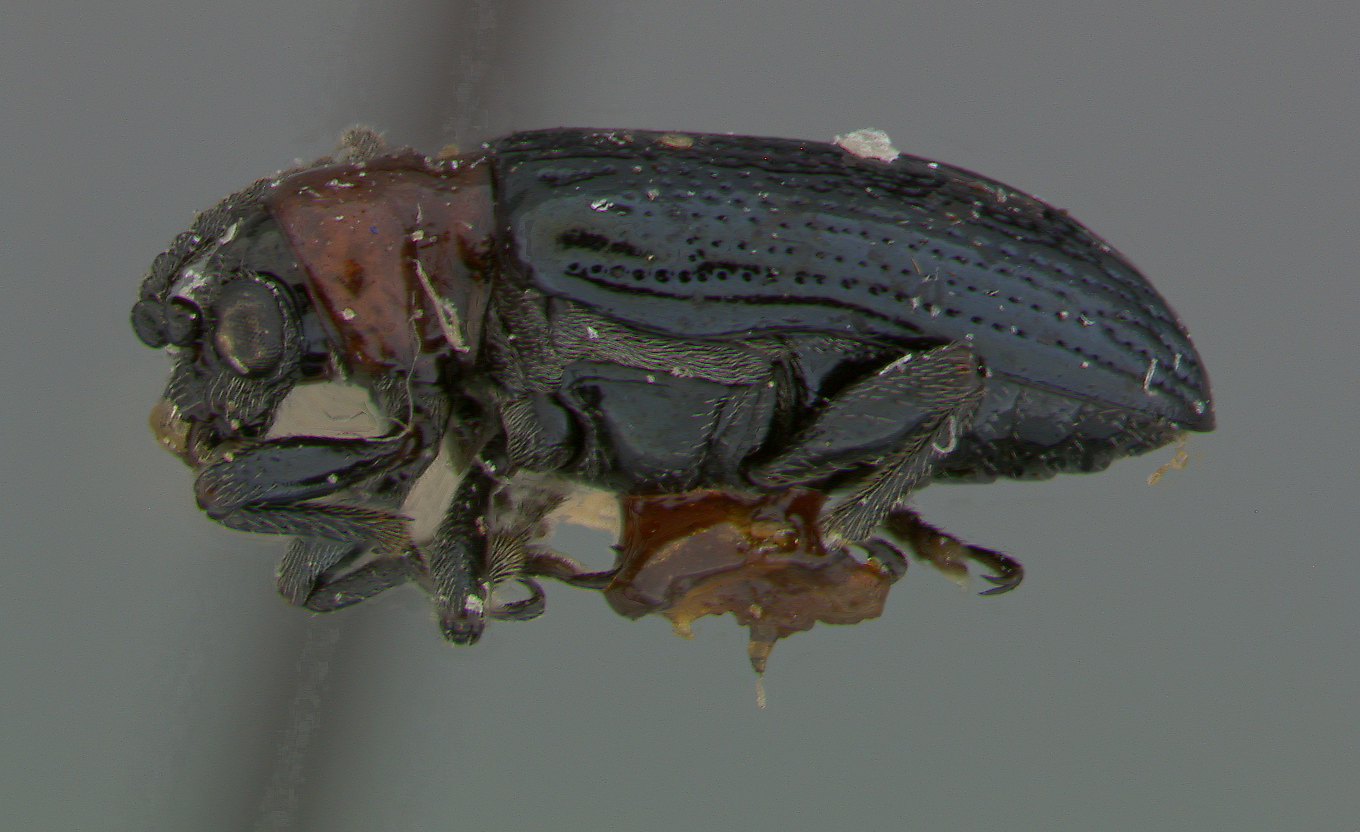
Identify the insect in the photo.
Lema collaris
